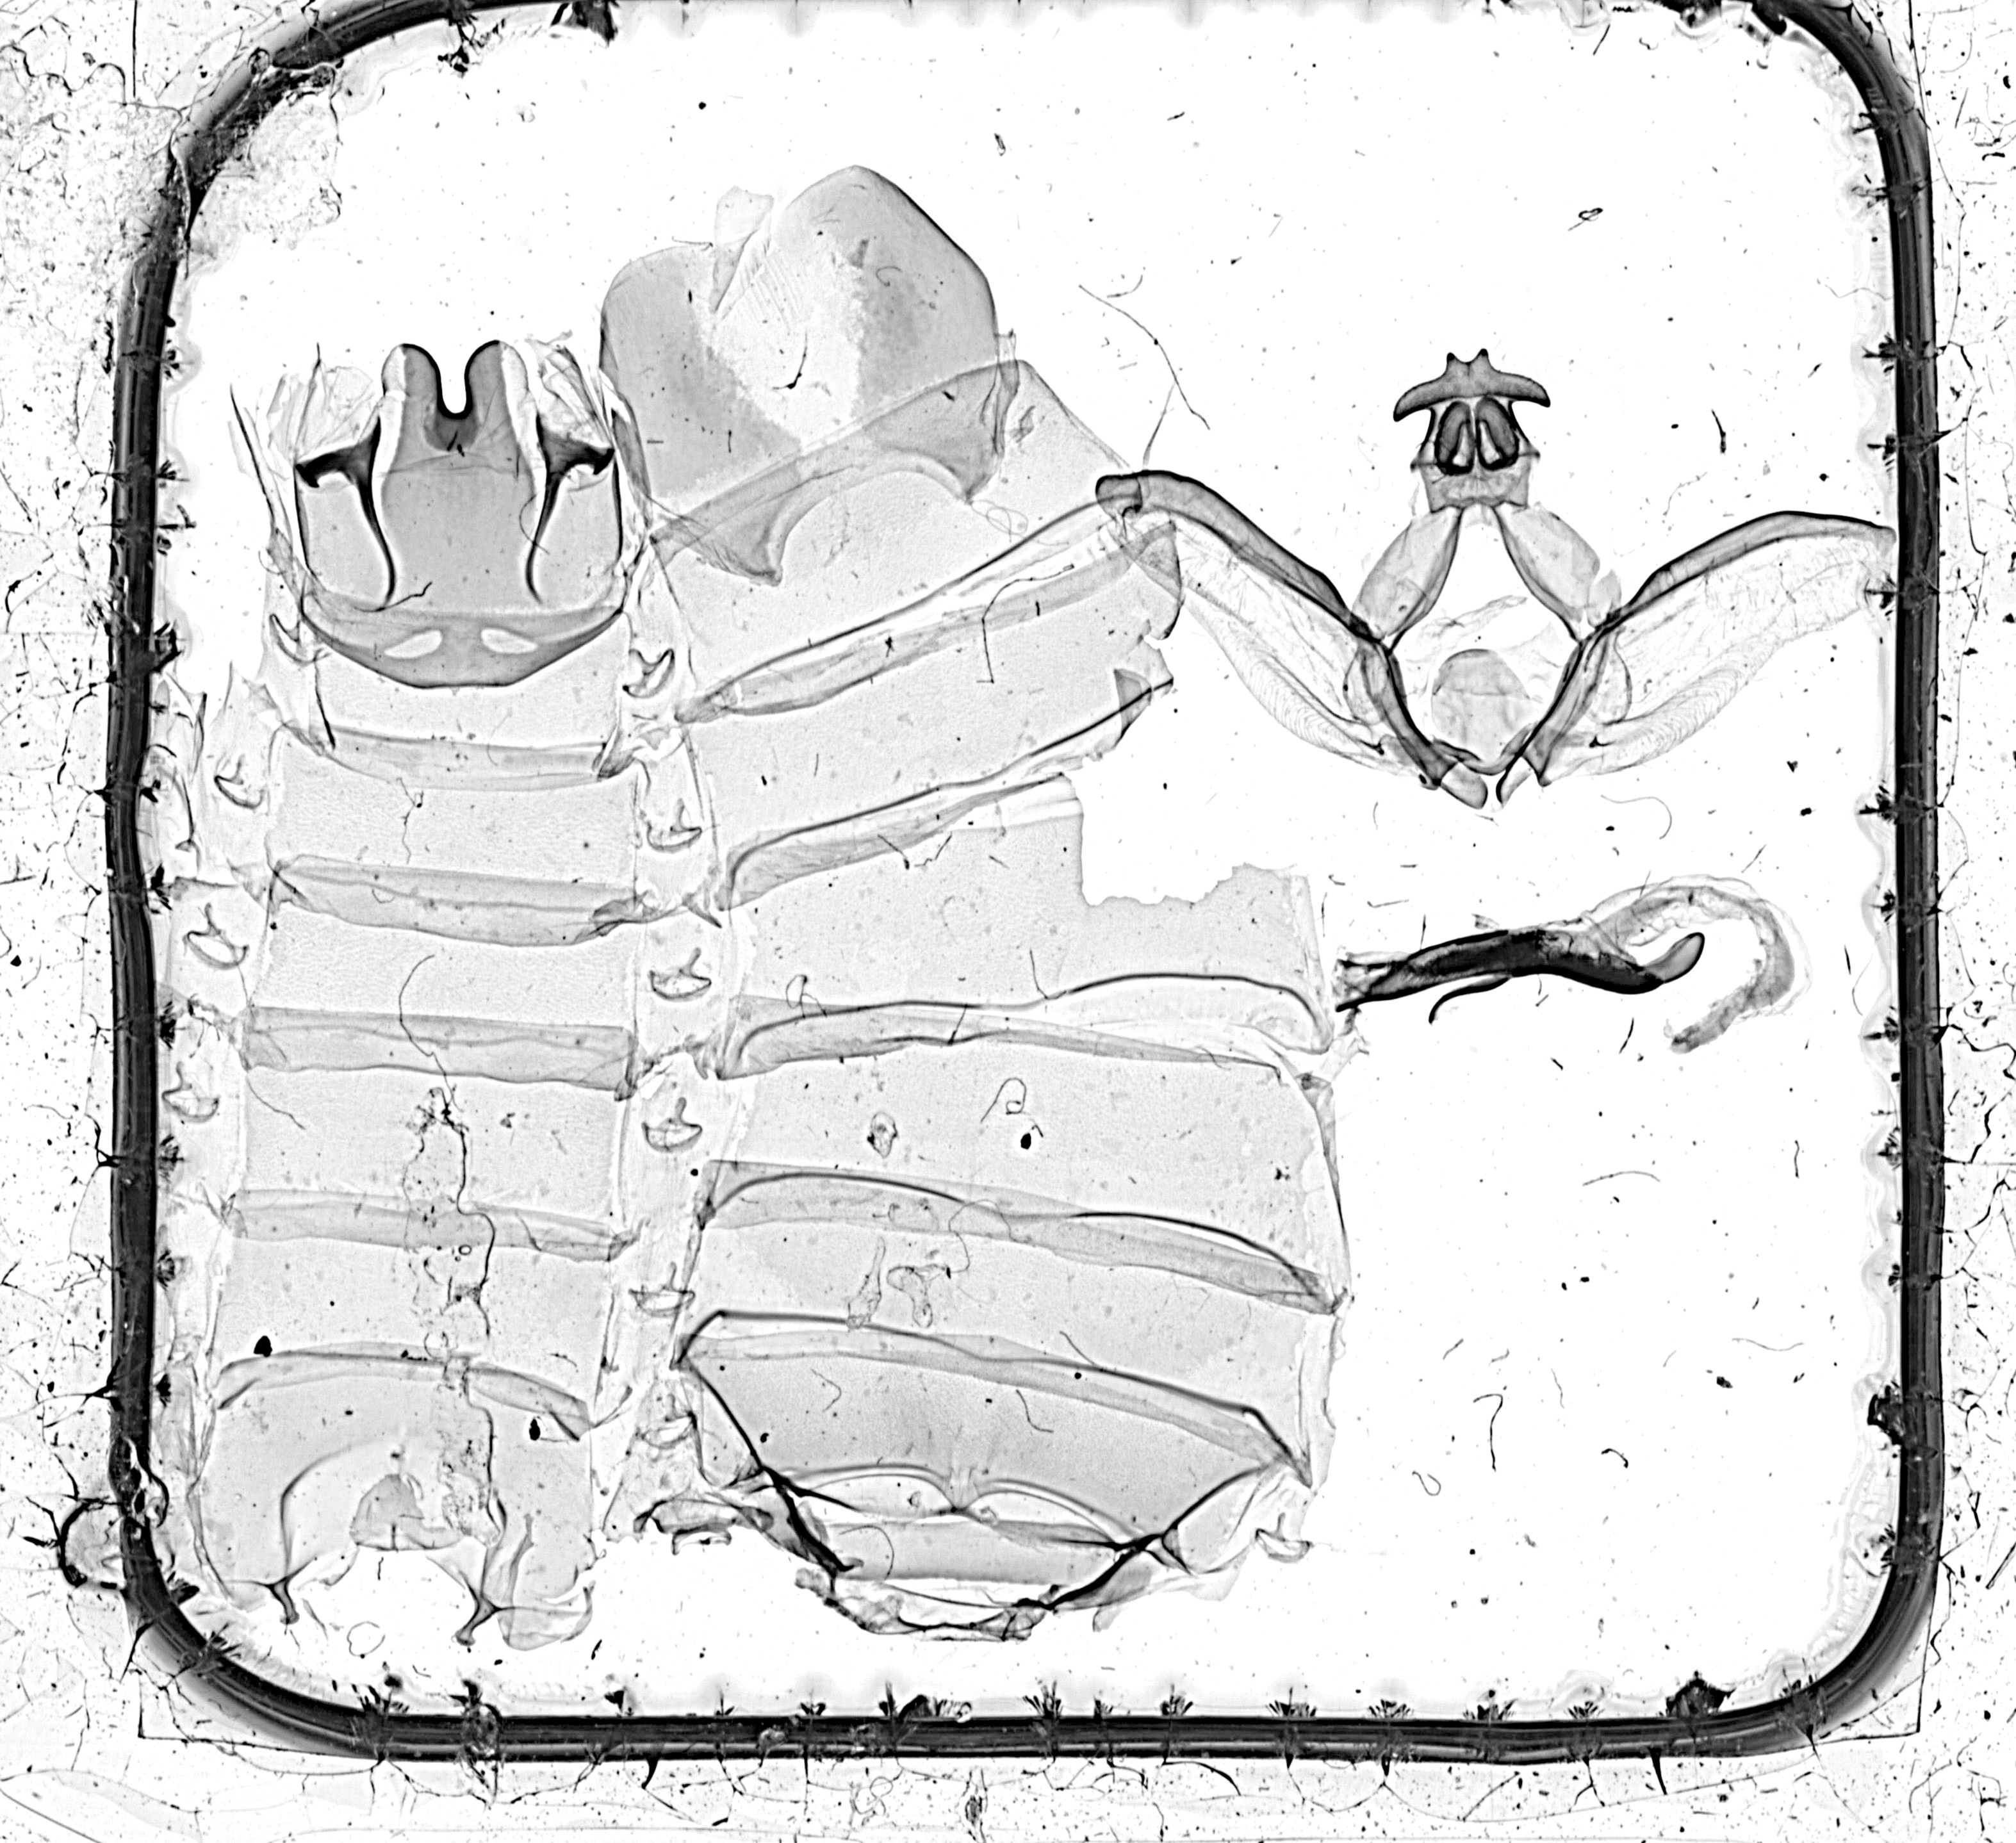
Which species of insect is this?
Rhuda dissona
